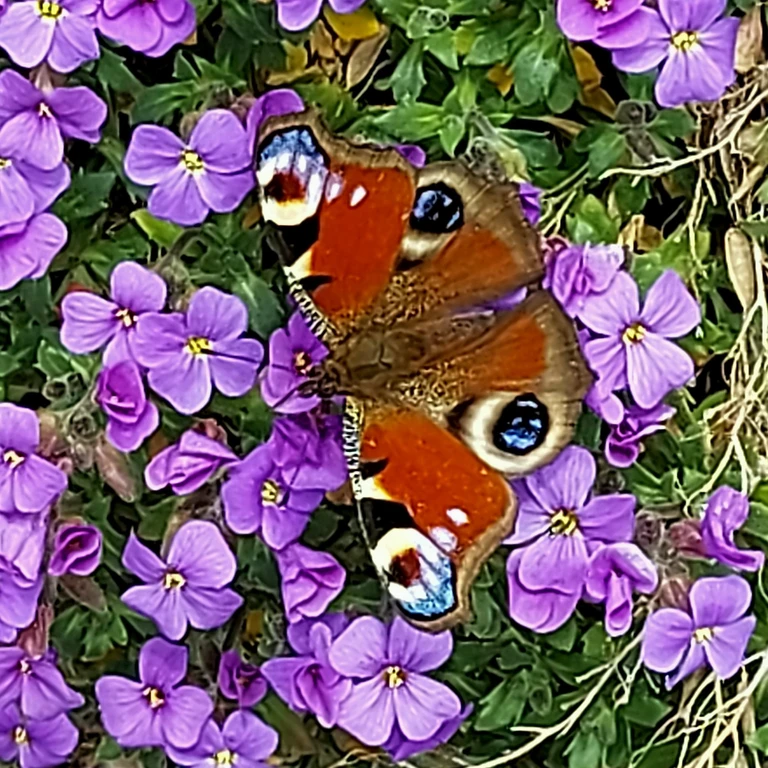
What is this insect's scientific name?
Aglais io
